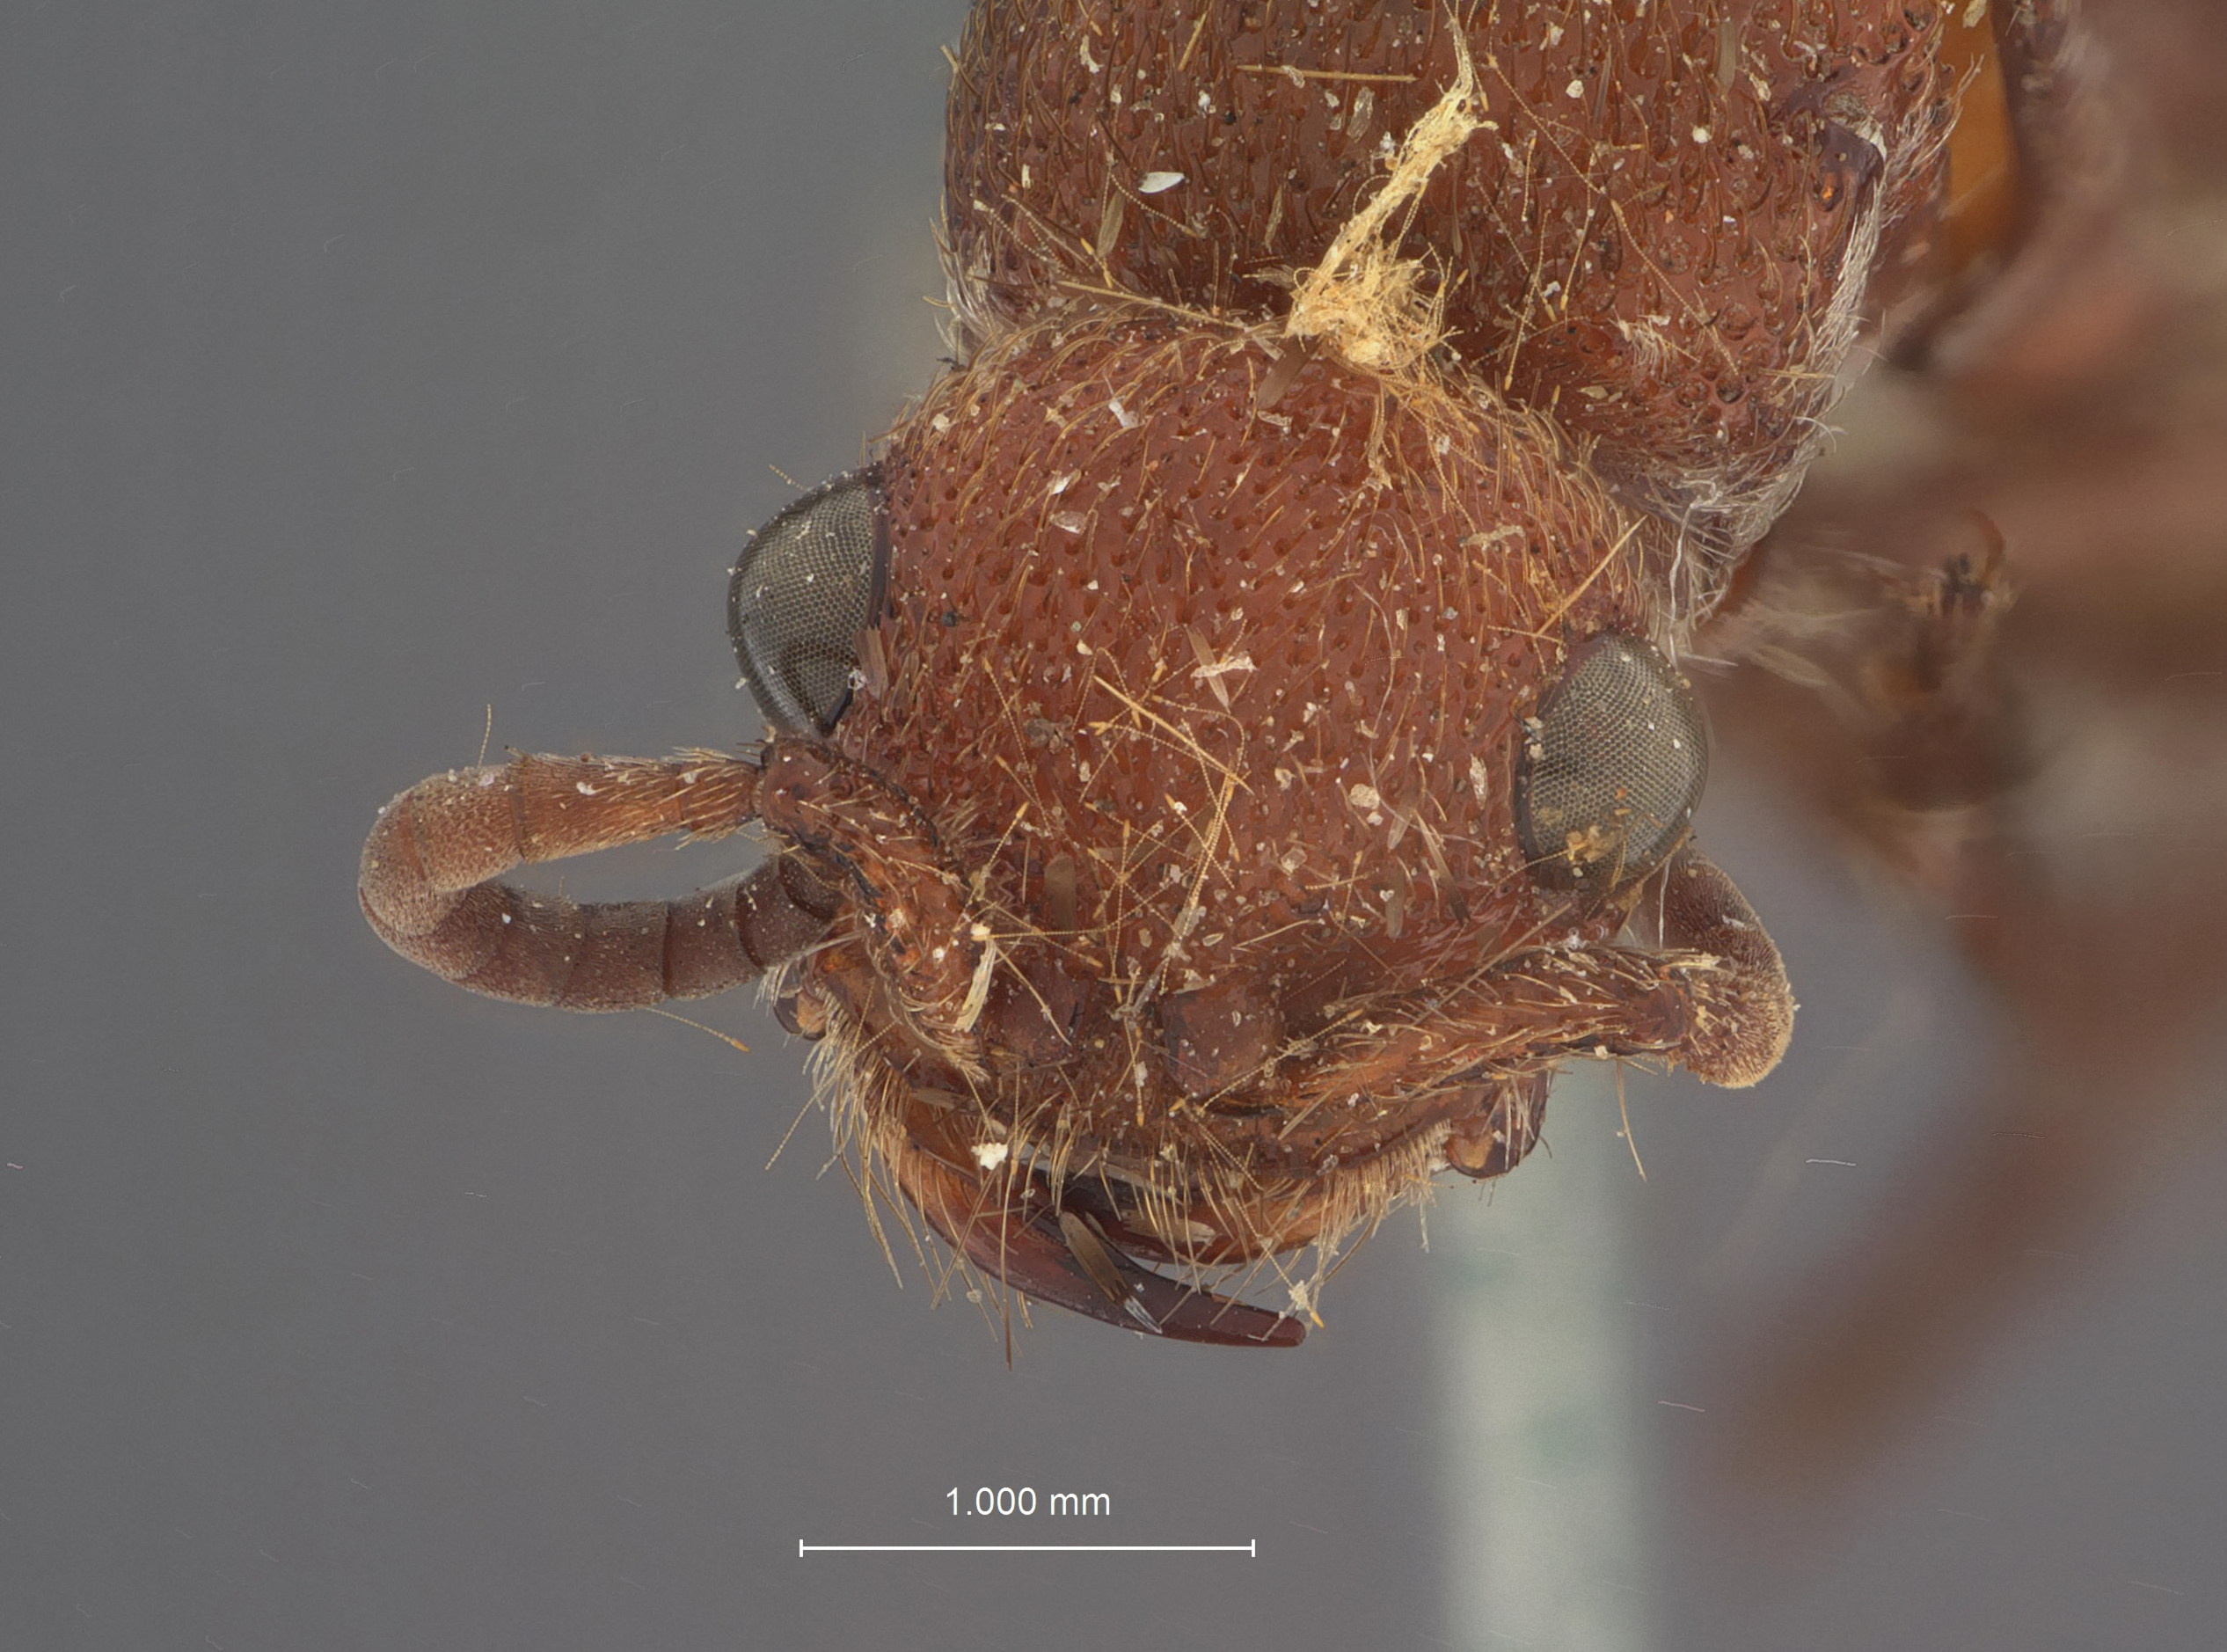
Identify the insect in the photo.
Dasymutilla segregata
